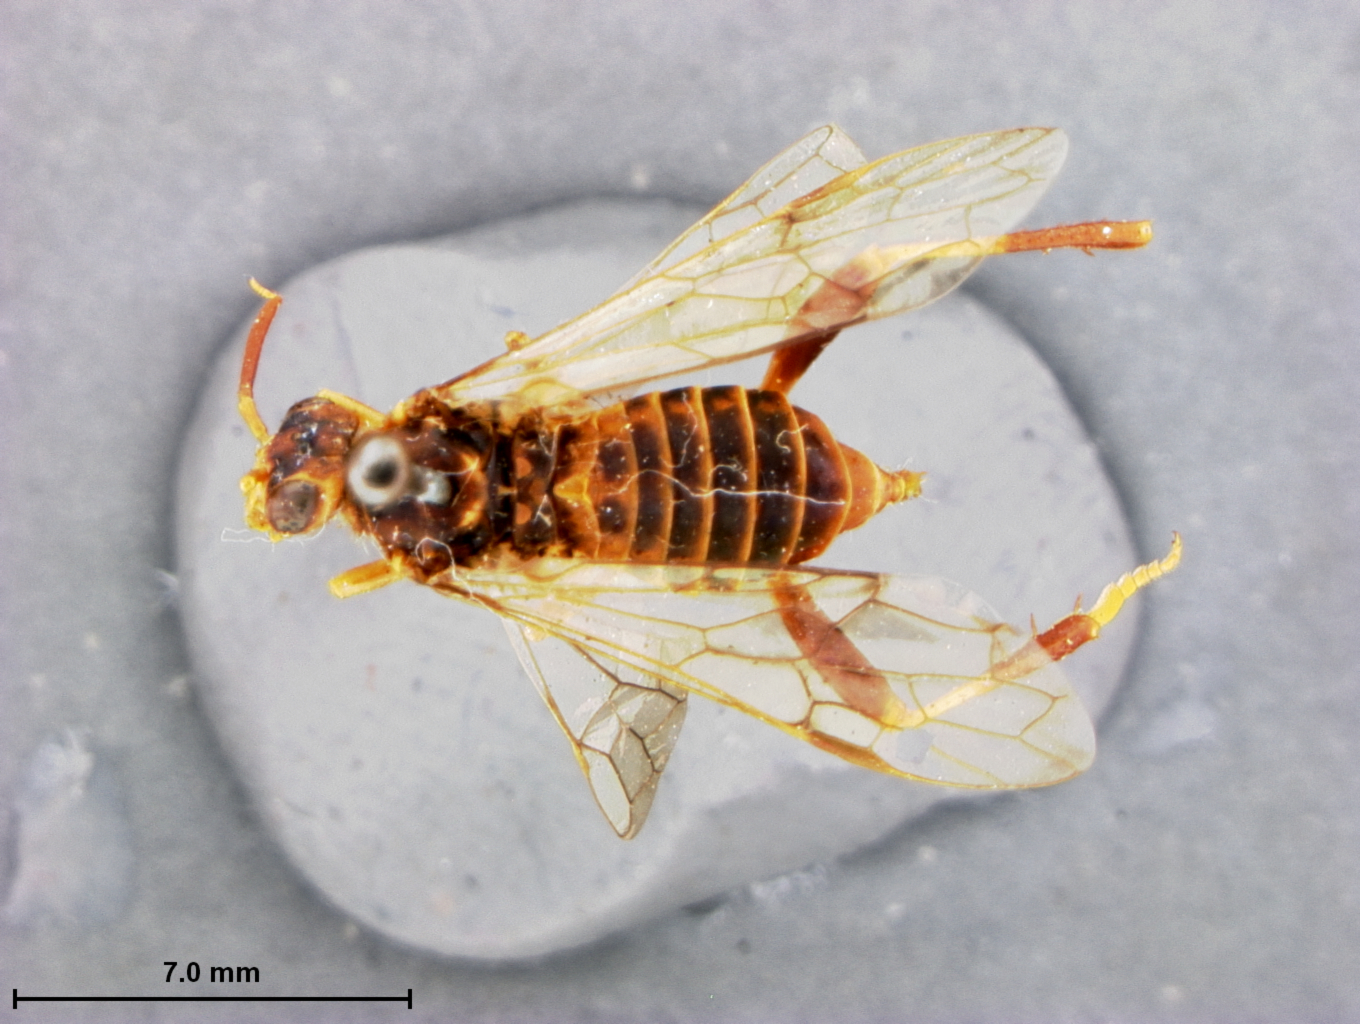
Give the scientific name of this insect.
Odontophyes ferruginea
